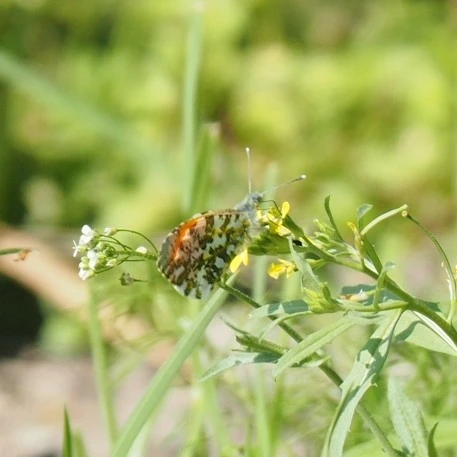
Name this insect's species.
Anthocharis cardamines
